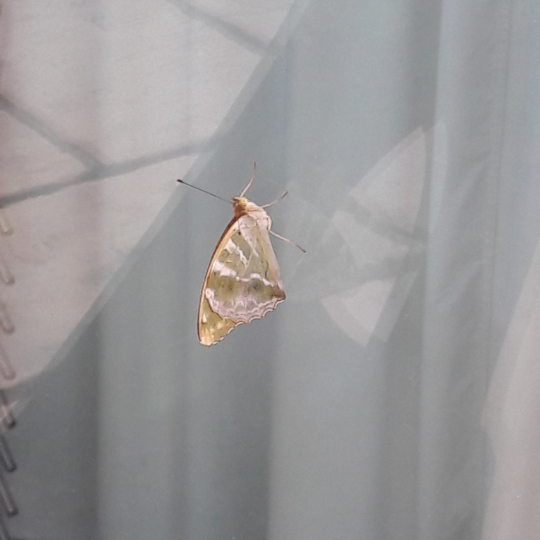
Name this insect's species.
Argynnis paphia
